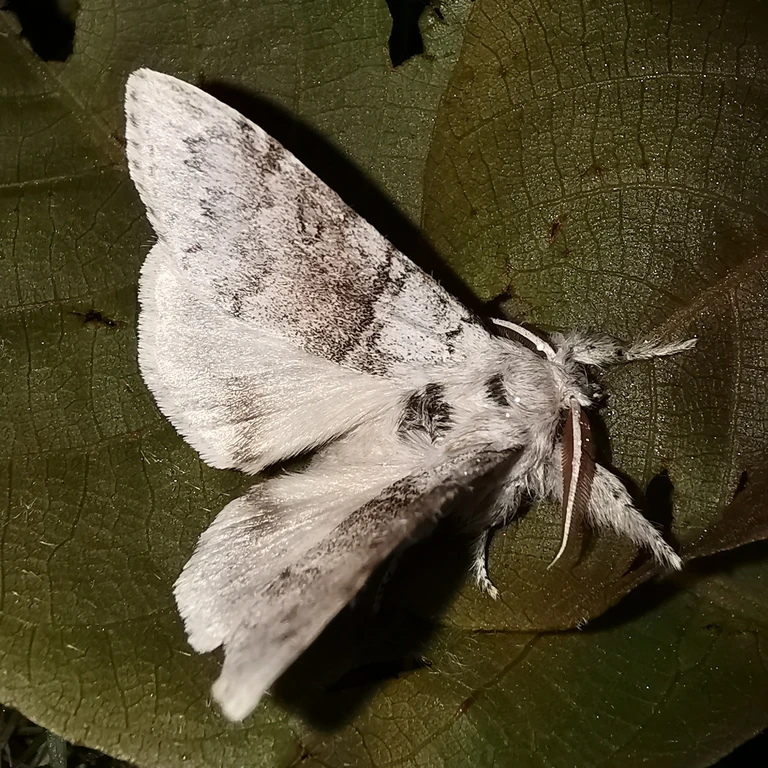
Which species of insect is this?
Calliteara pudibunda
